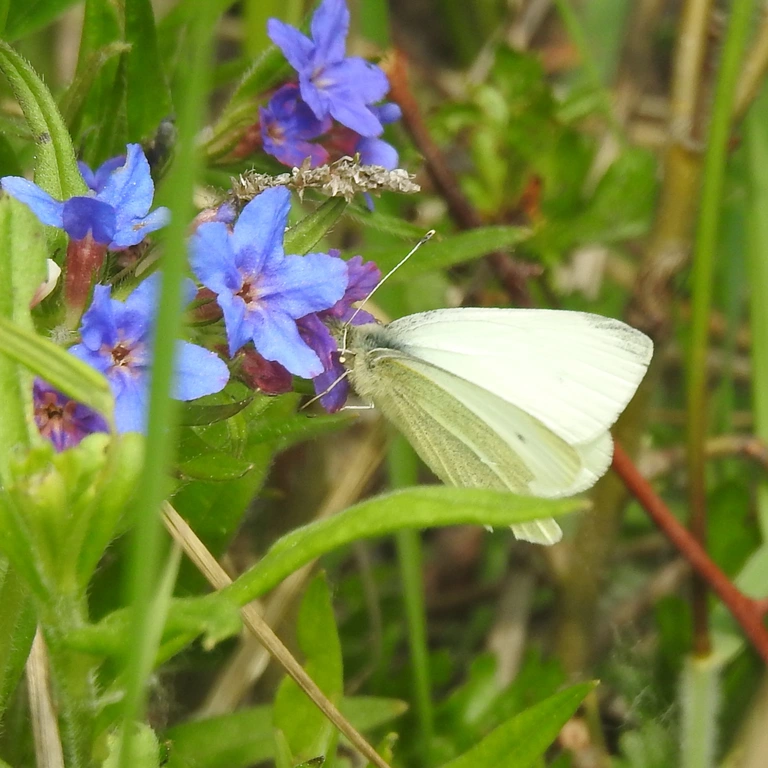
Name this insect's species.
Pieris rapae
